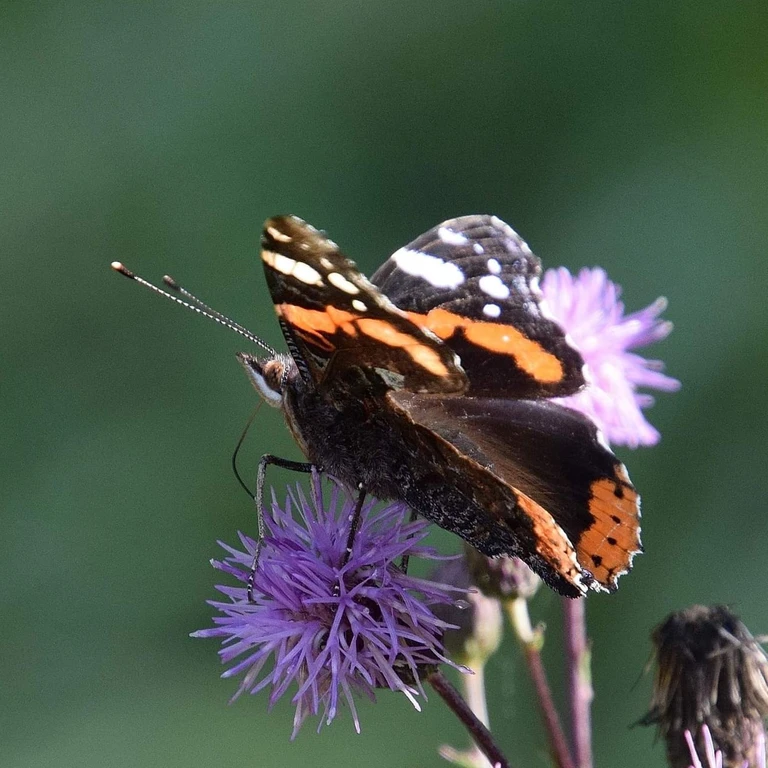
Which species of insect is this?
Vanessa atalanta
